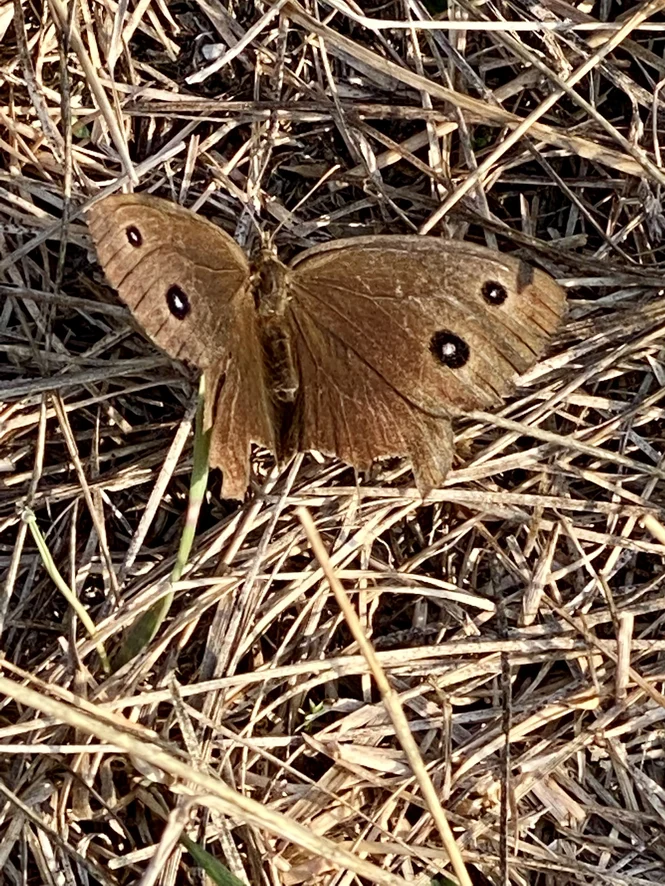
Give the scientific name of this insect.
Minois dryas
